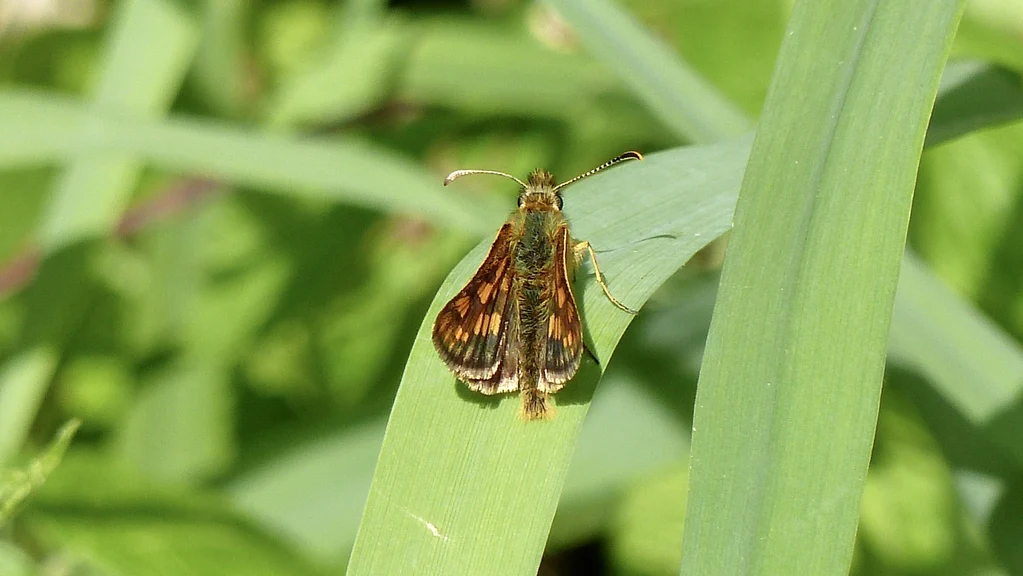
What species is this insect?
Carterocephalus palaemon
